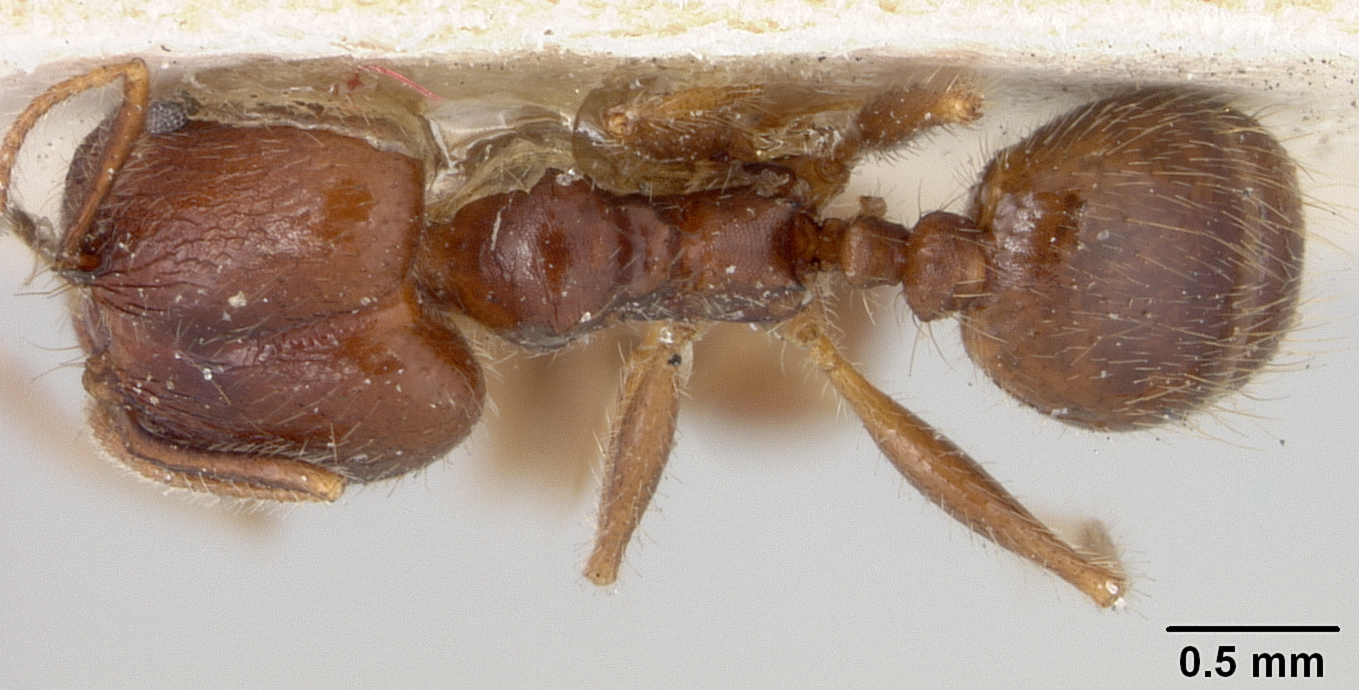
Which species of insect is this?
Pheidole hyatti
